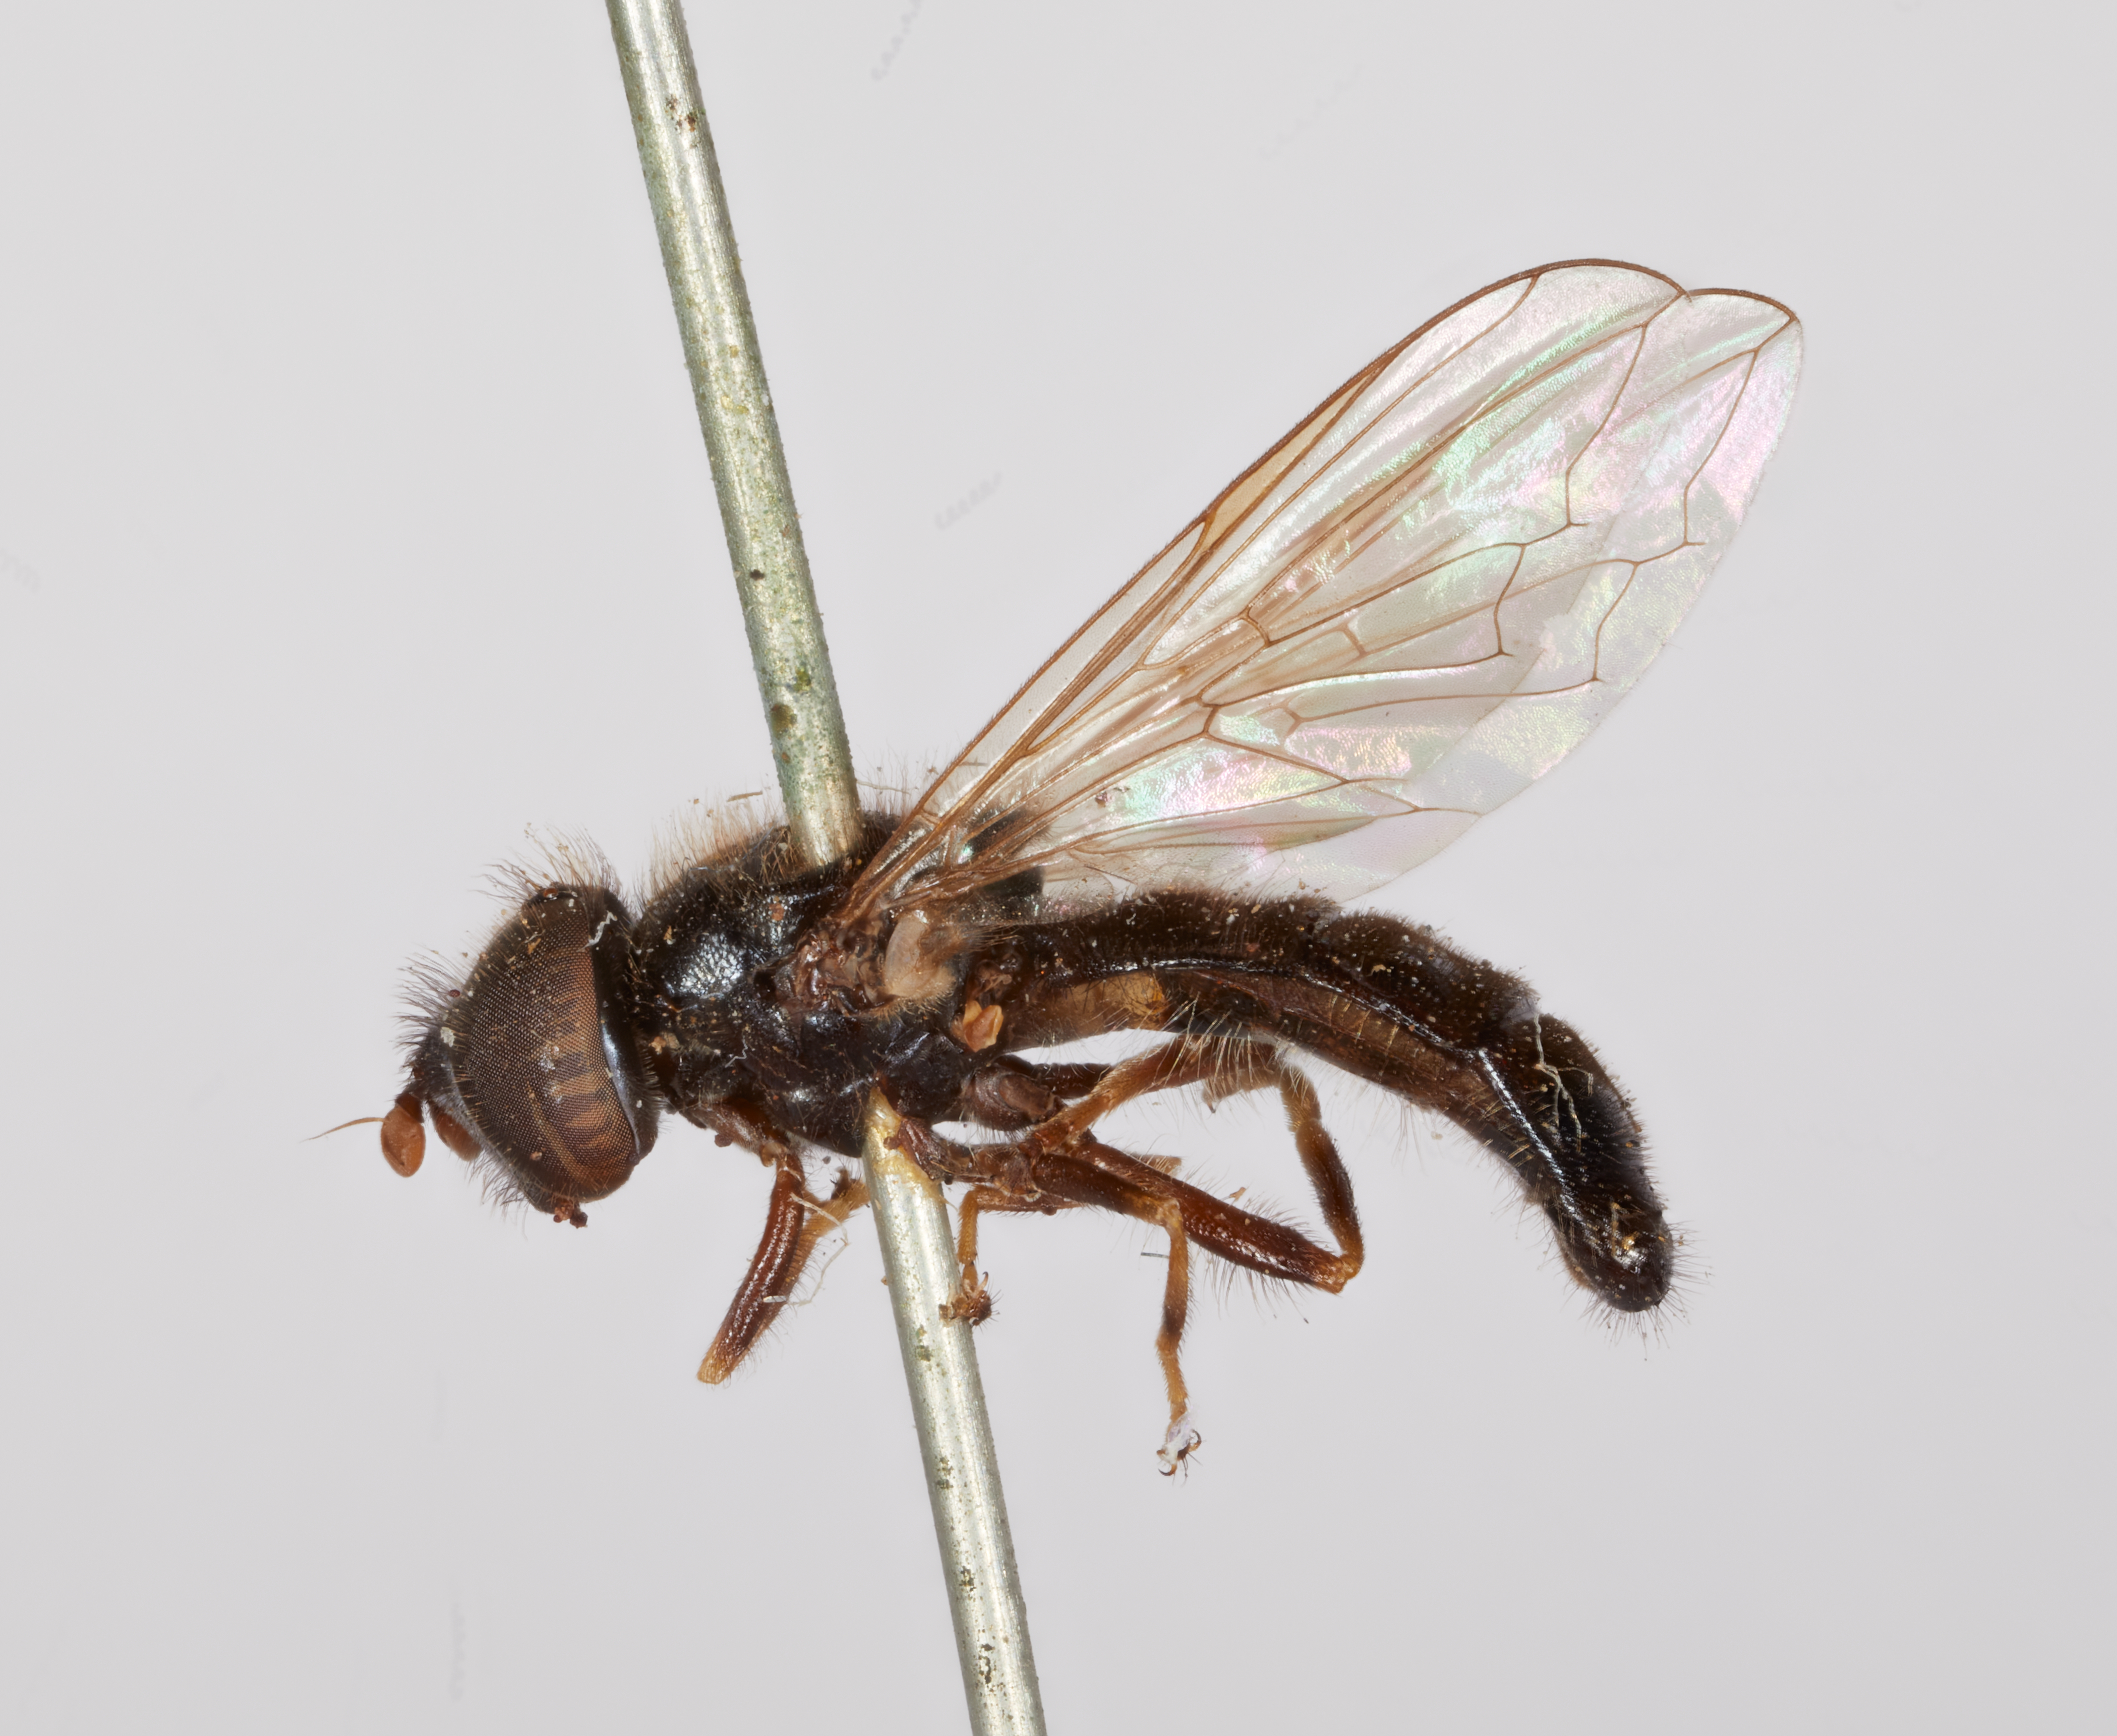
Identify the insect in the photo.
Pipiza nigripilosa
